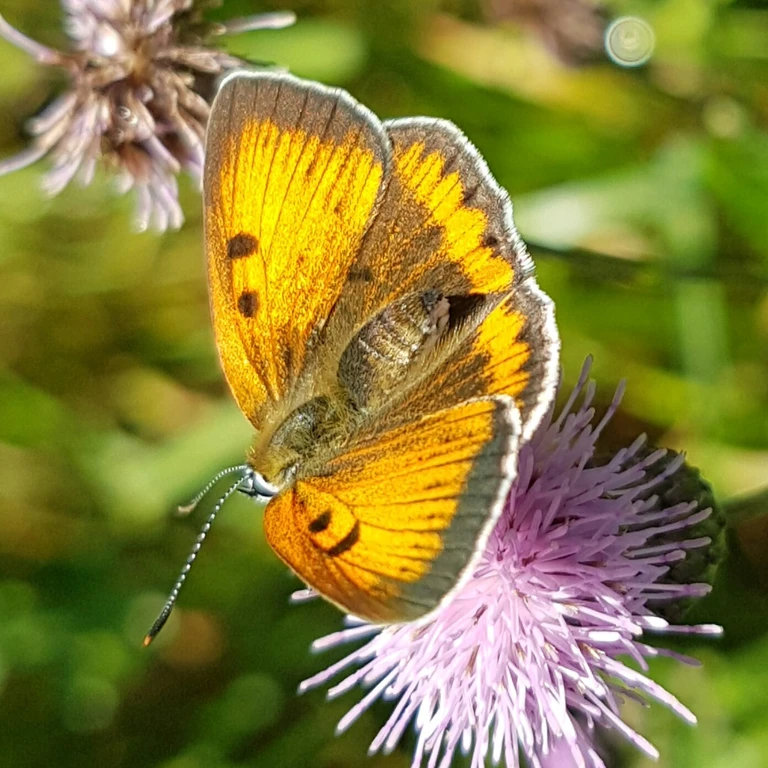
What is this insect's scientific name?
Lycaena dispar
